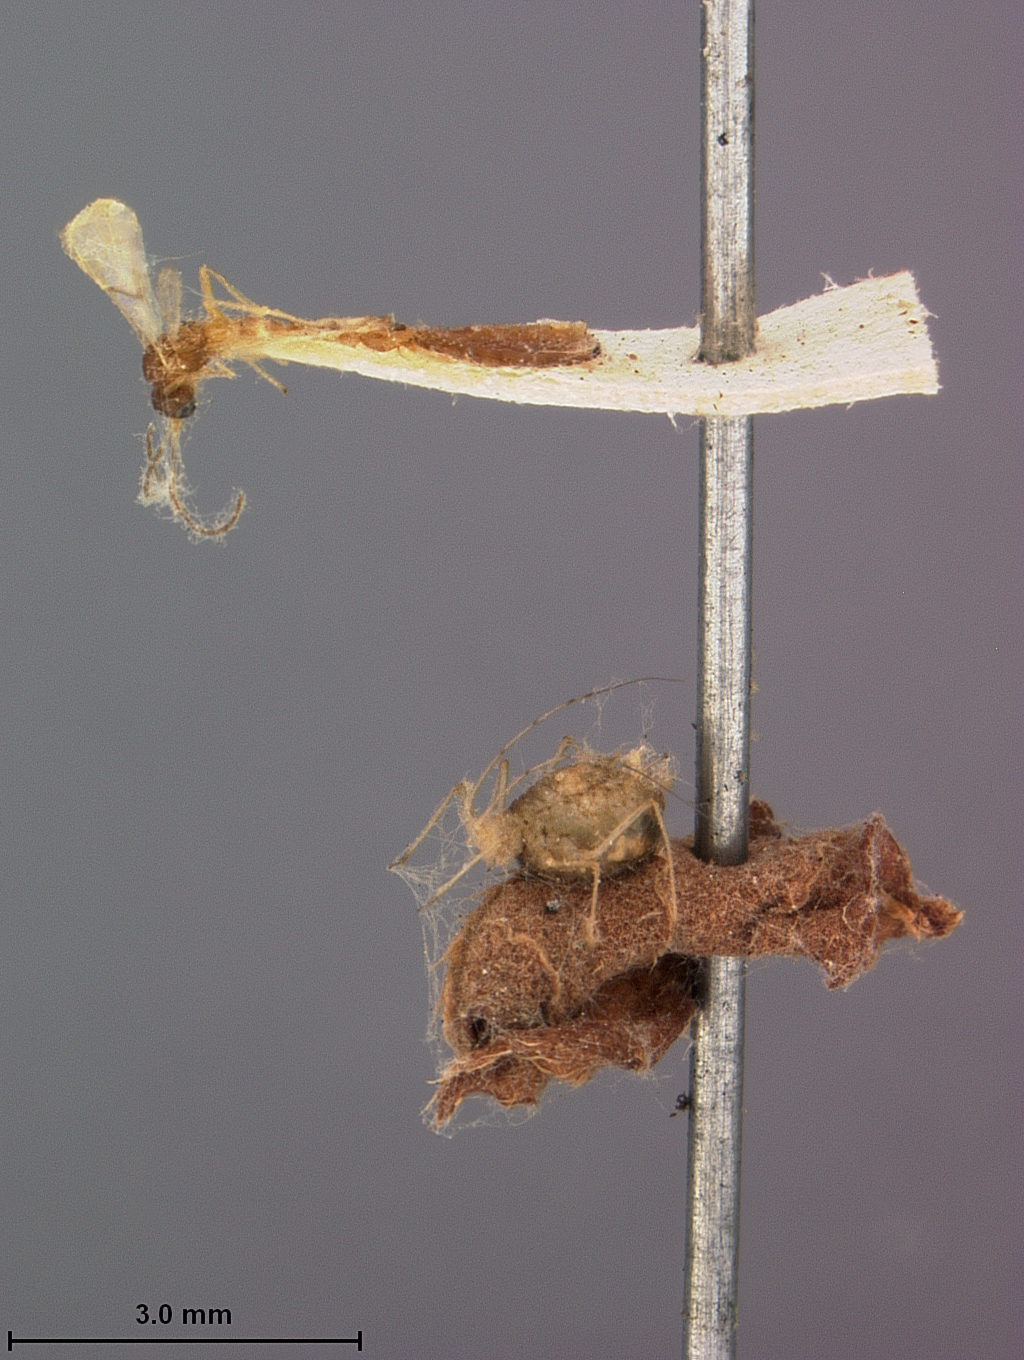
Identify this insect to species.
Praon polygonaphis
